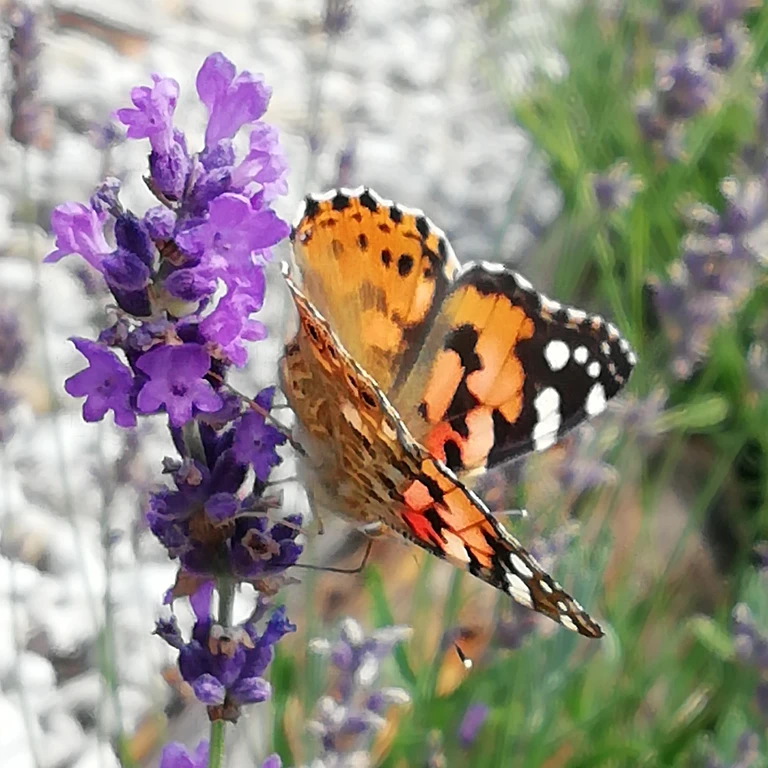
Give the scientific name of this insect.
Vanessa cardui
